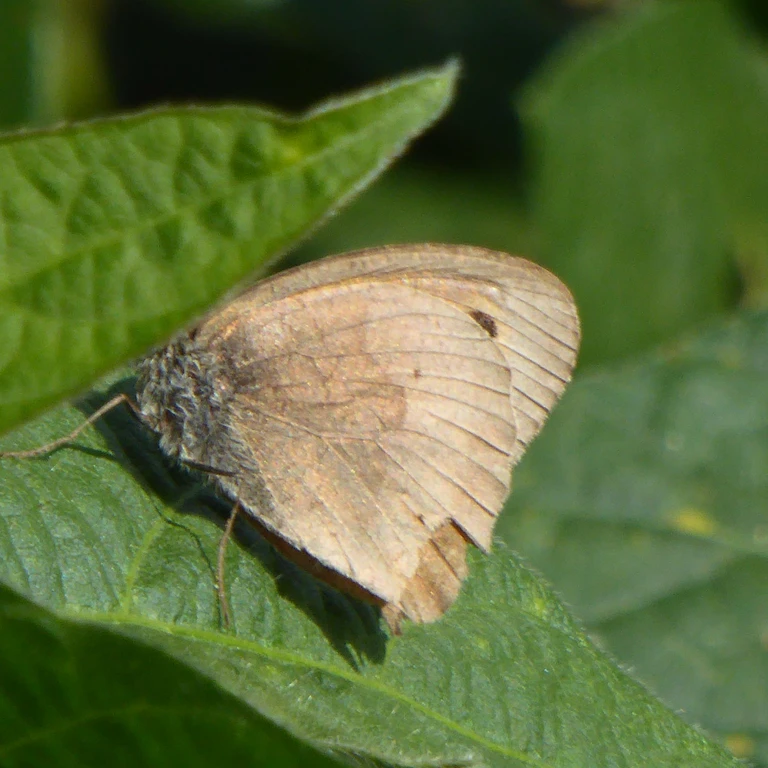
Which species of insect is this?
Maniola jurtina
